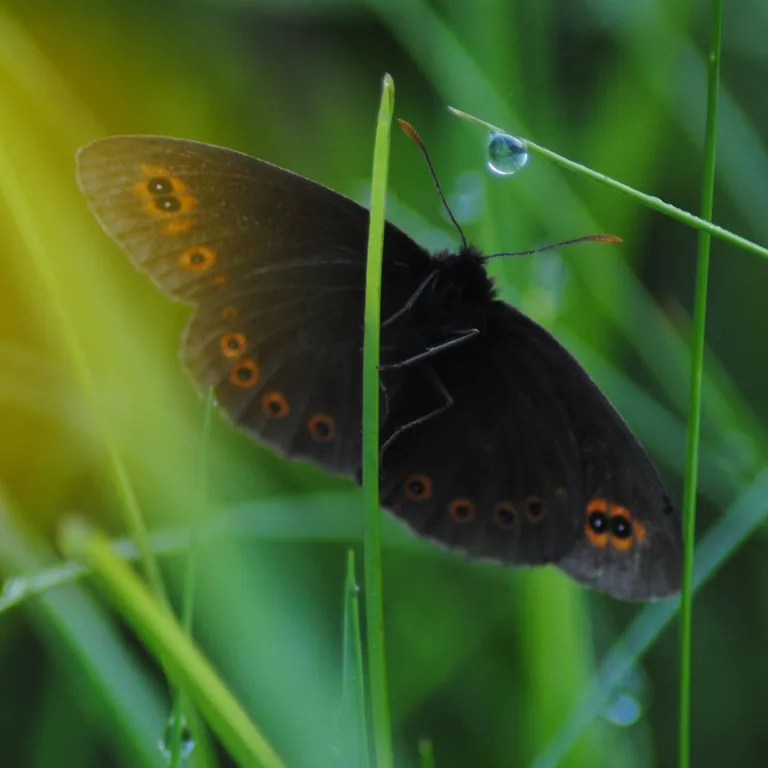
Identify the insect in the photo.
Erebia medusa
